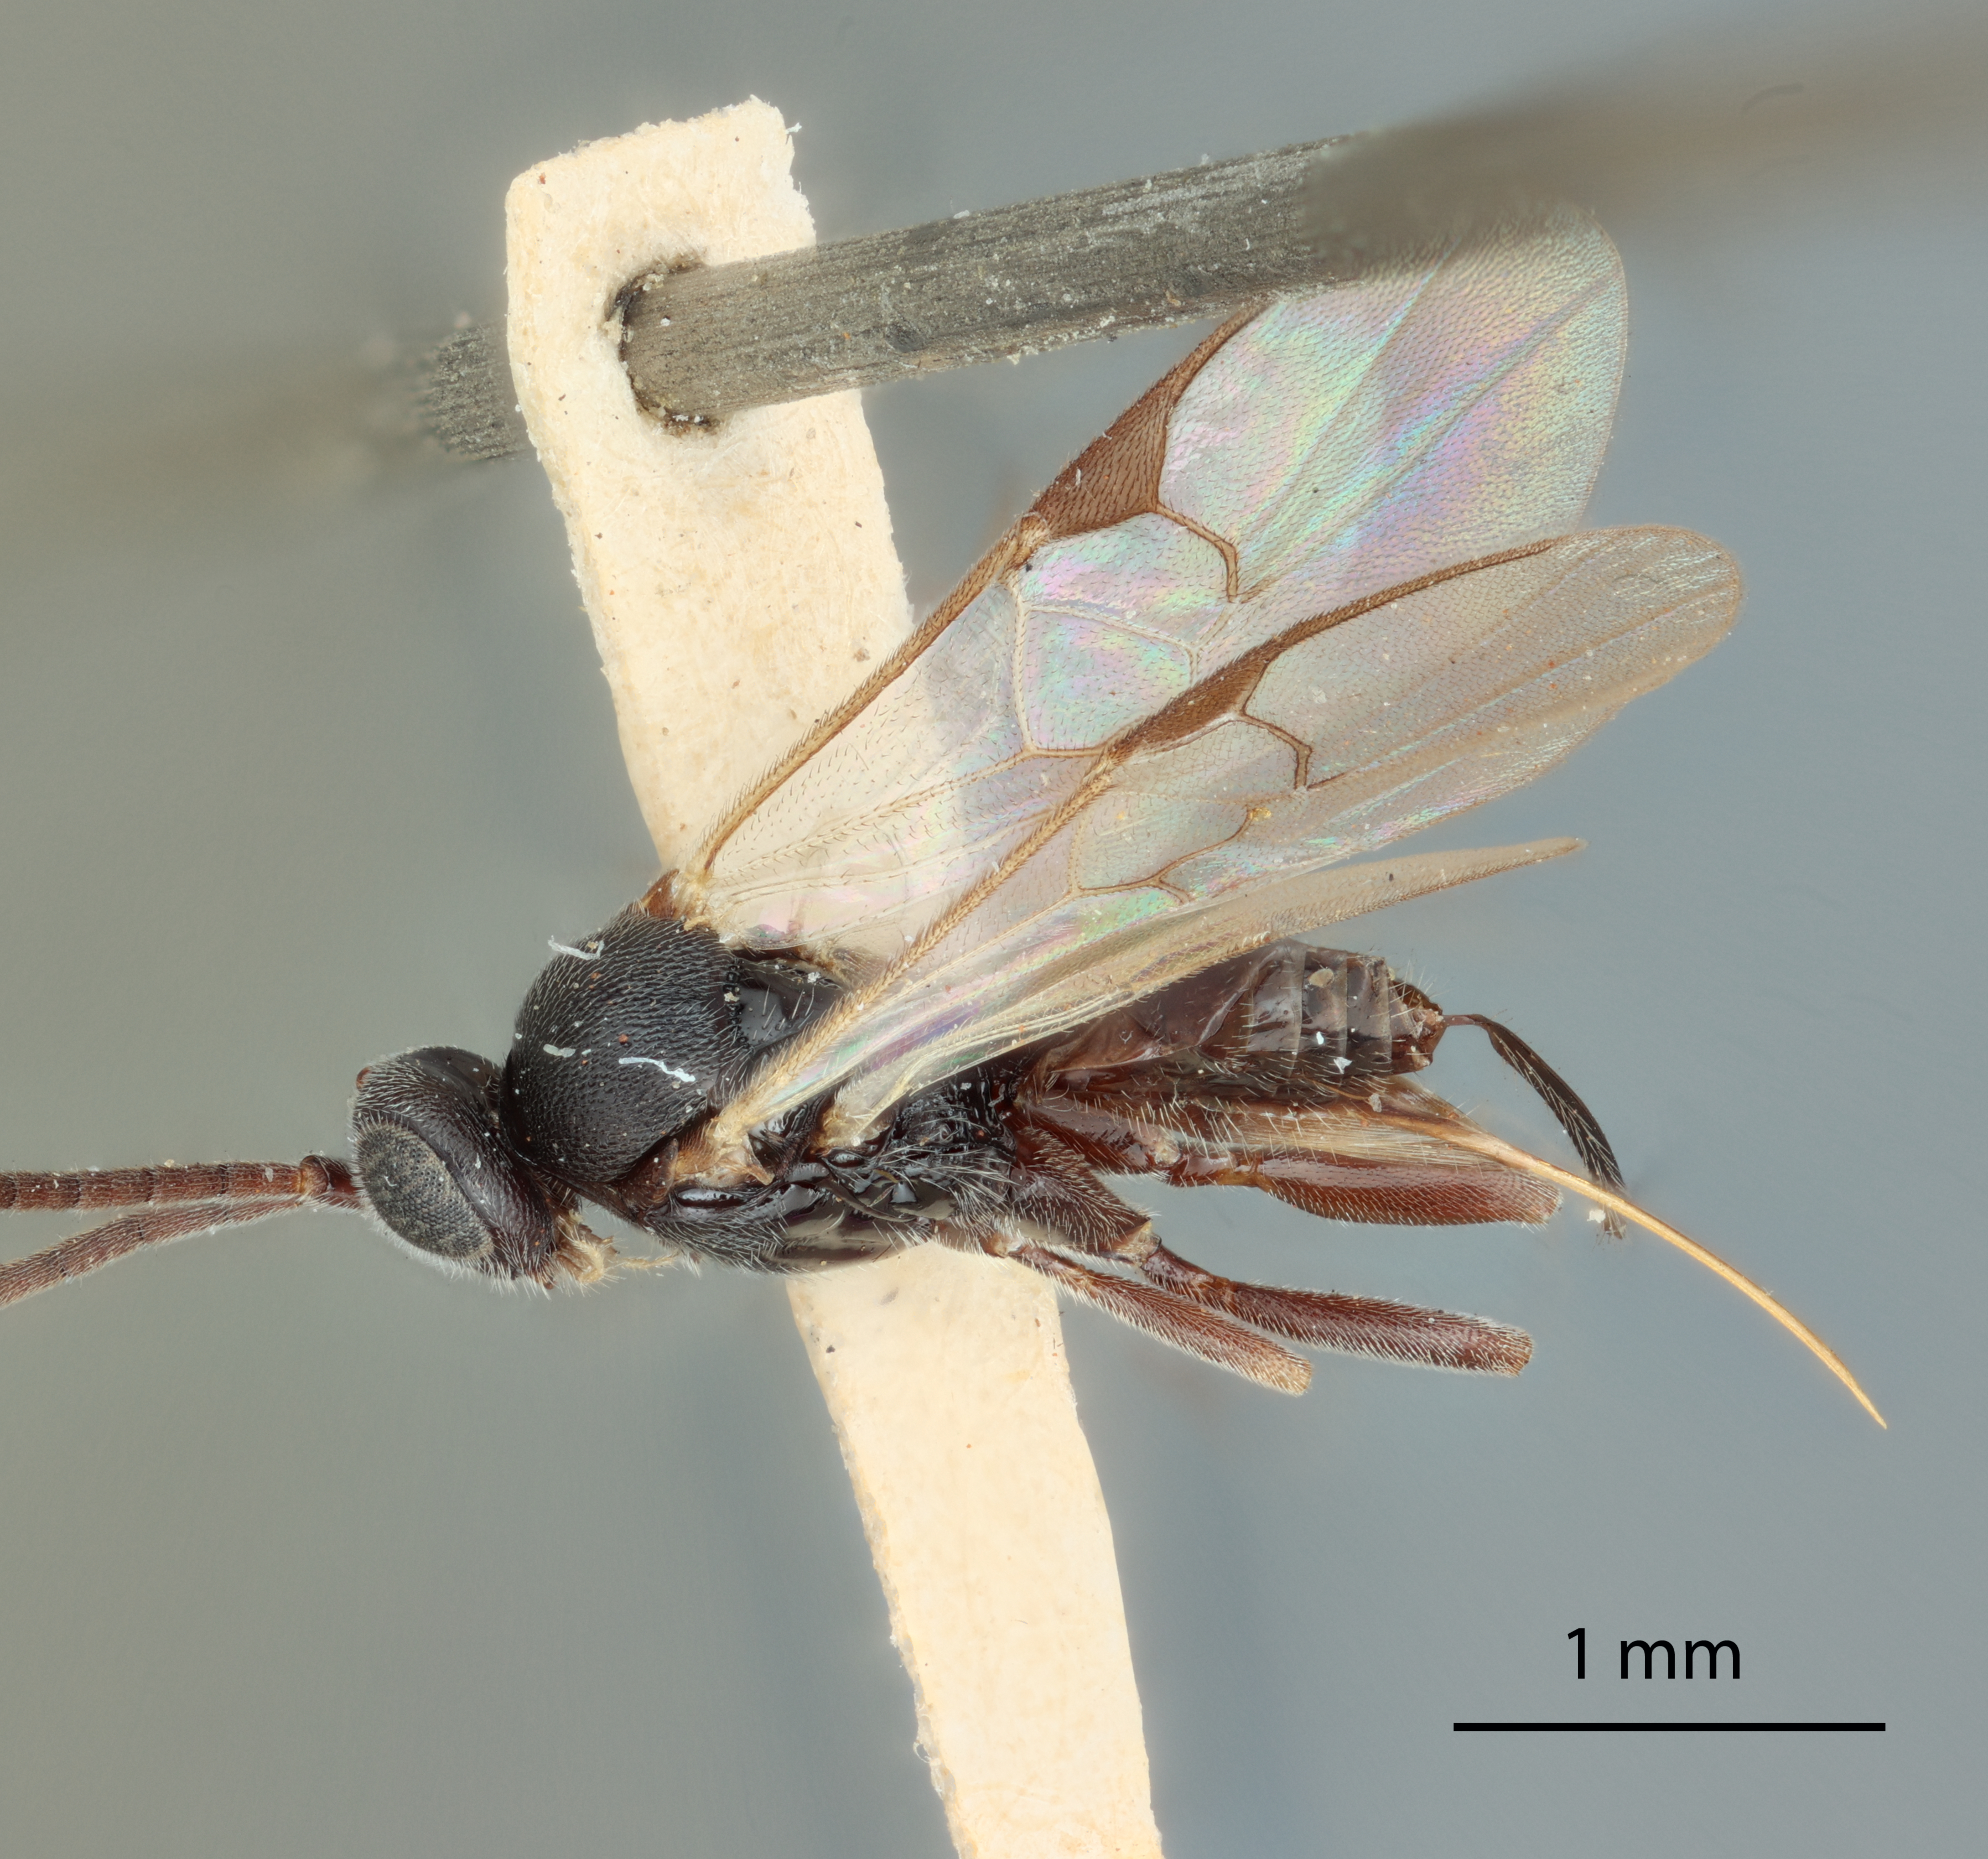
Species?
Apanteles solox
